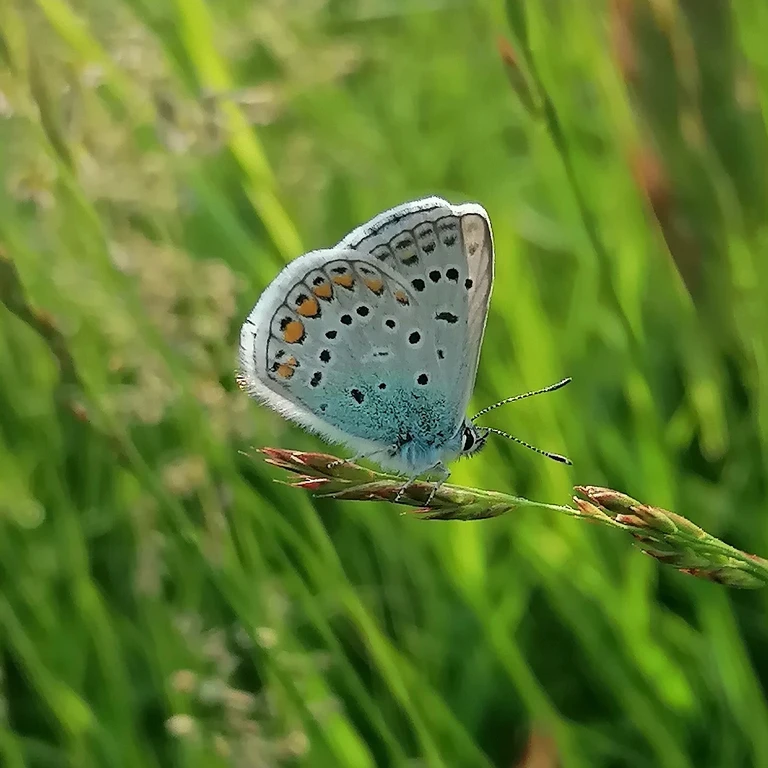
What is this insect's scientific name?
Polyommatus icarus
